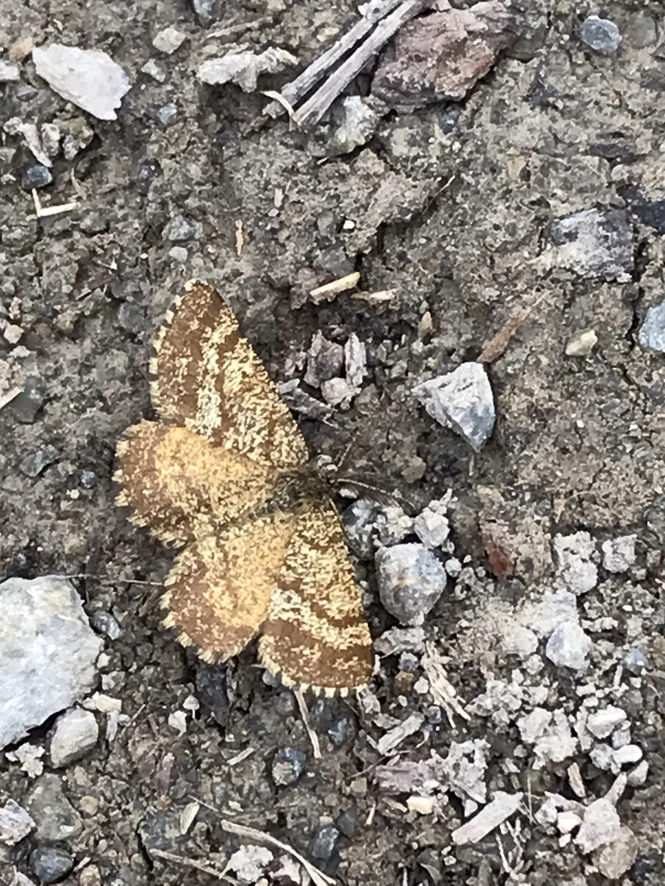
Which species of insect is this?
Ematurga atomaria
